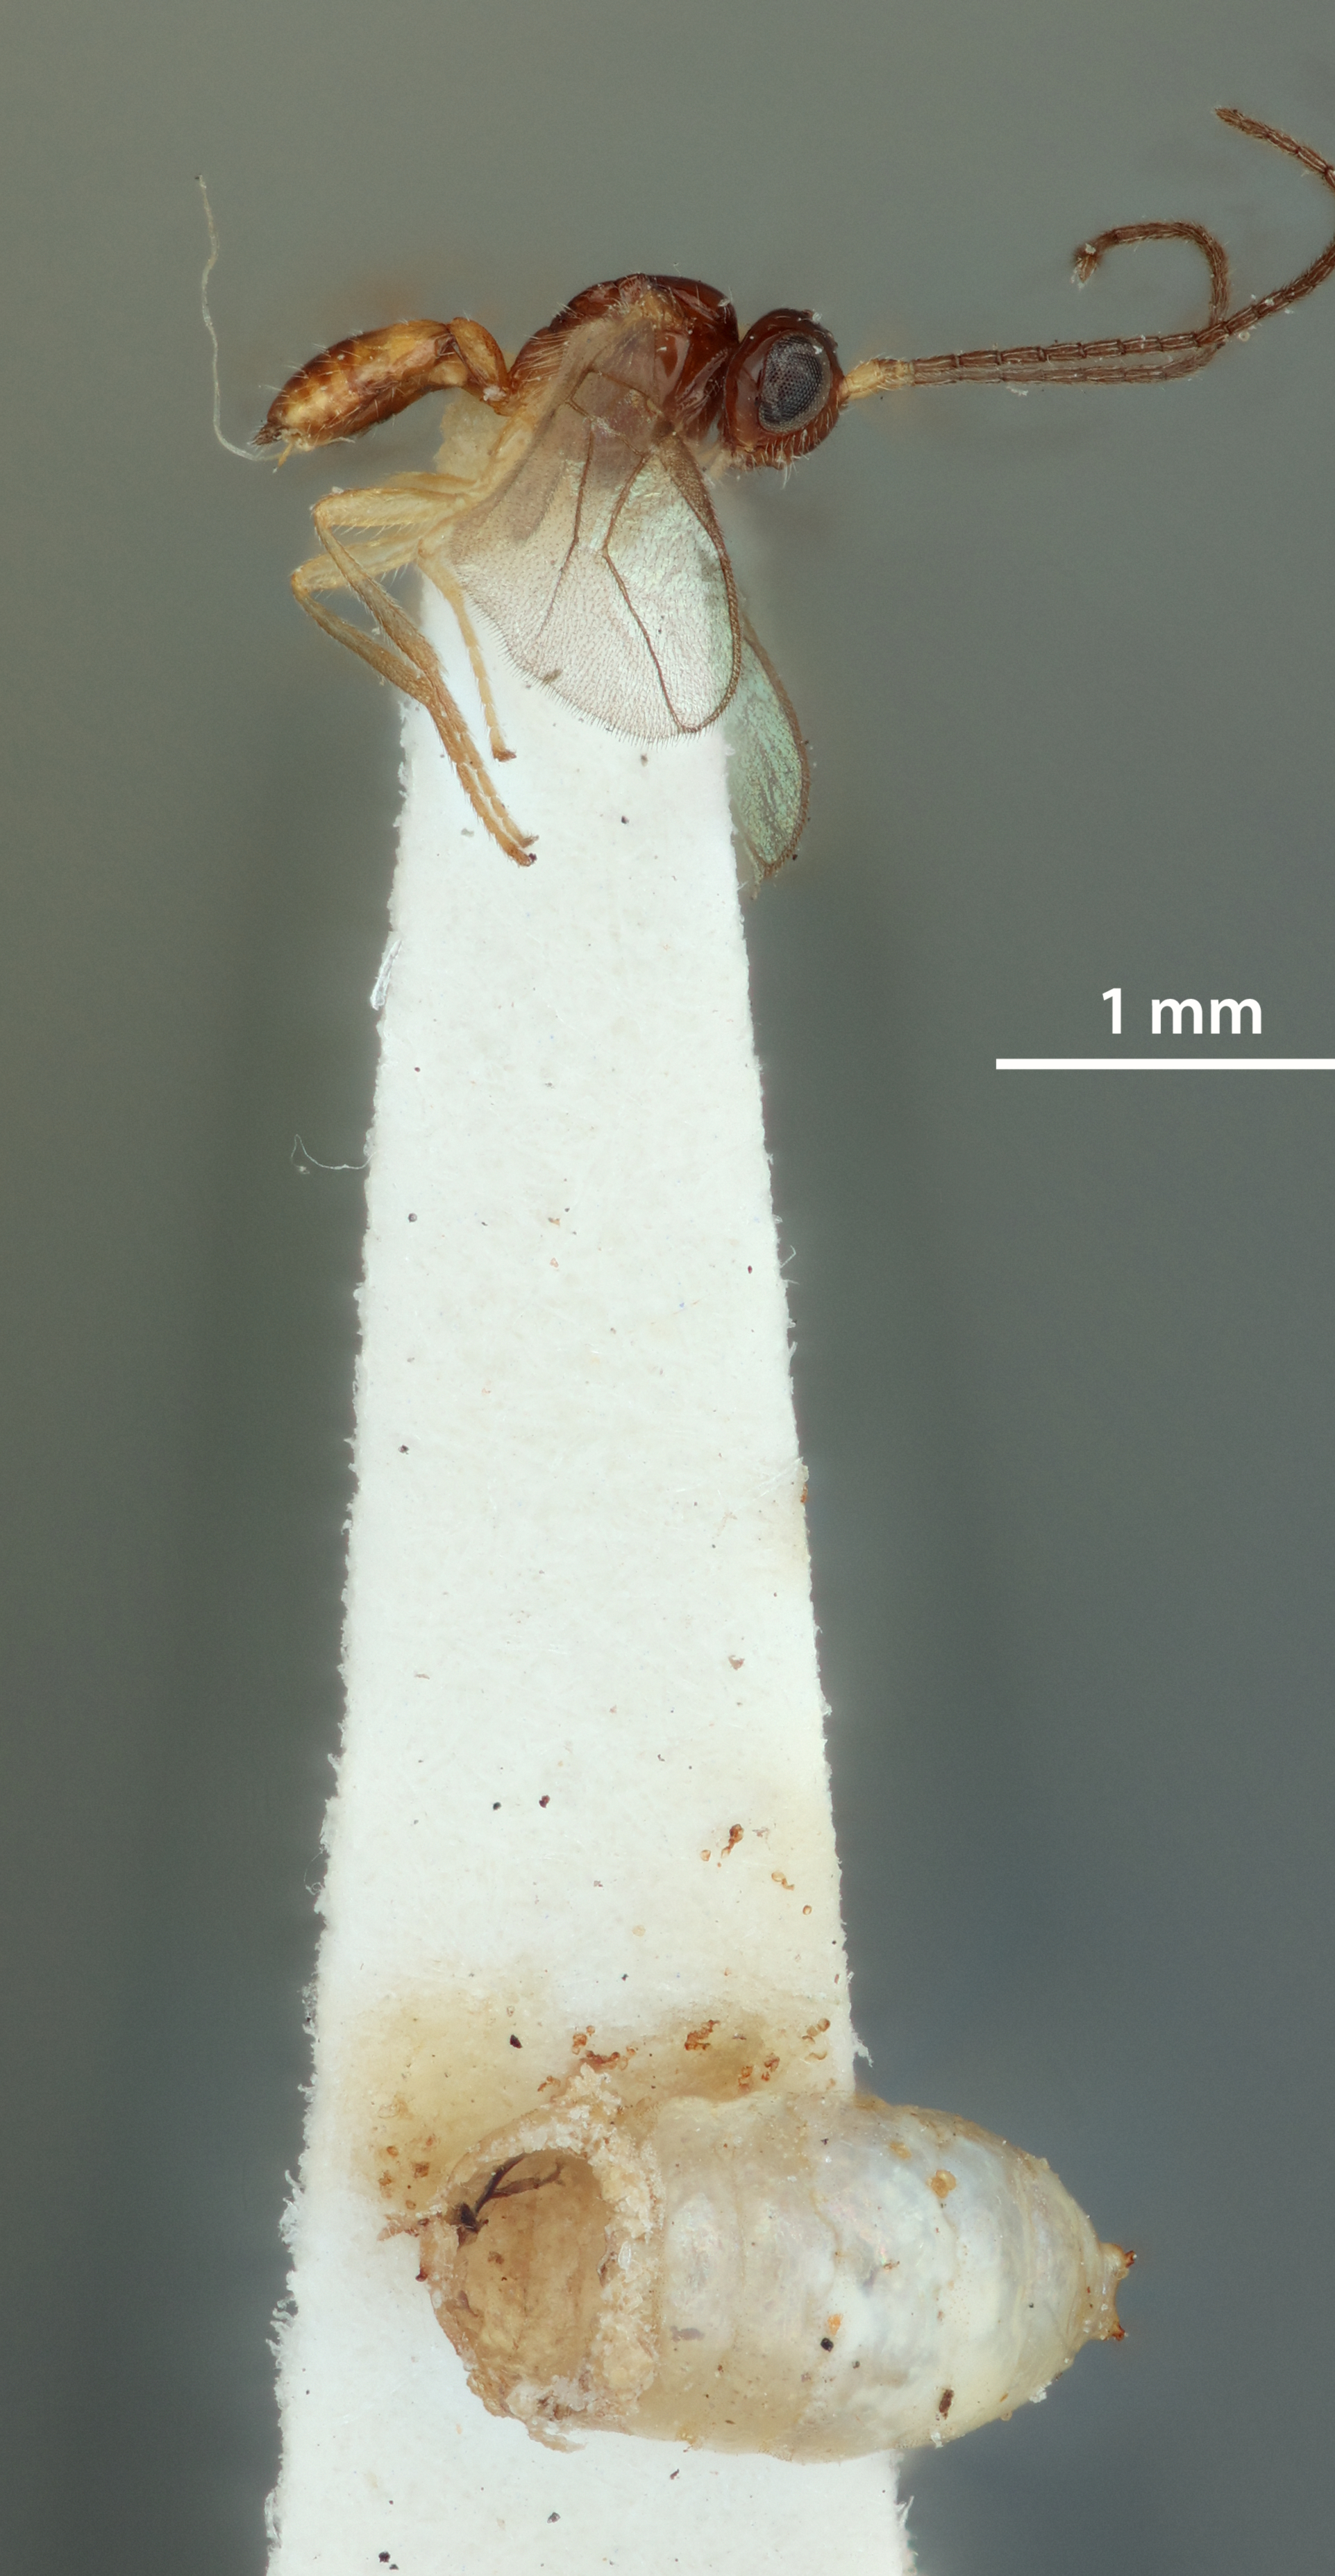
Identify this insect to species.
Opius turneri
